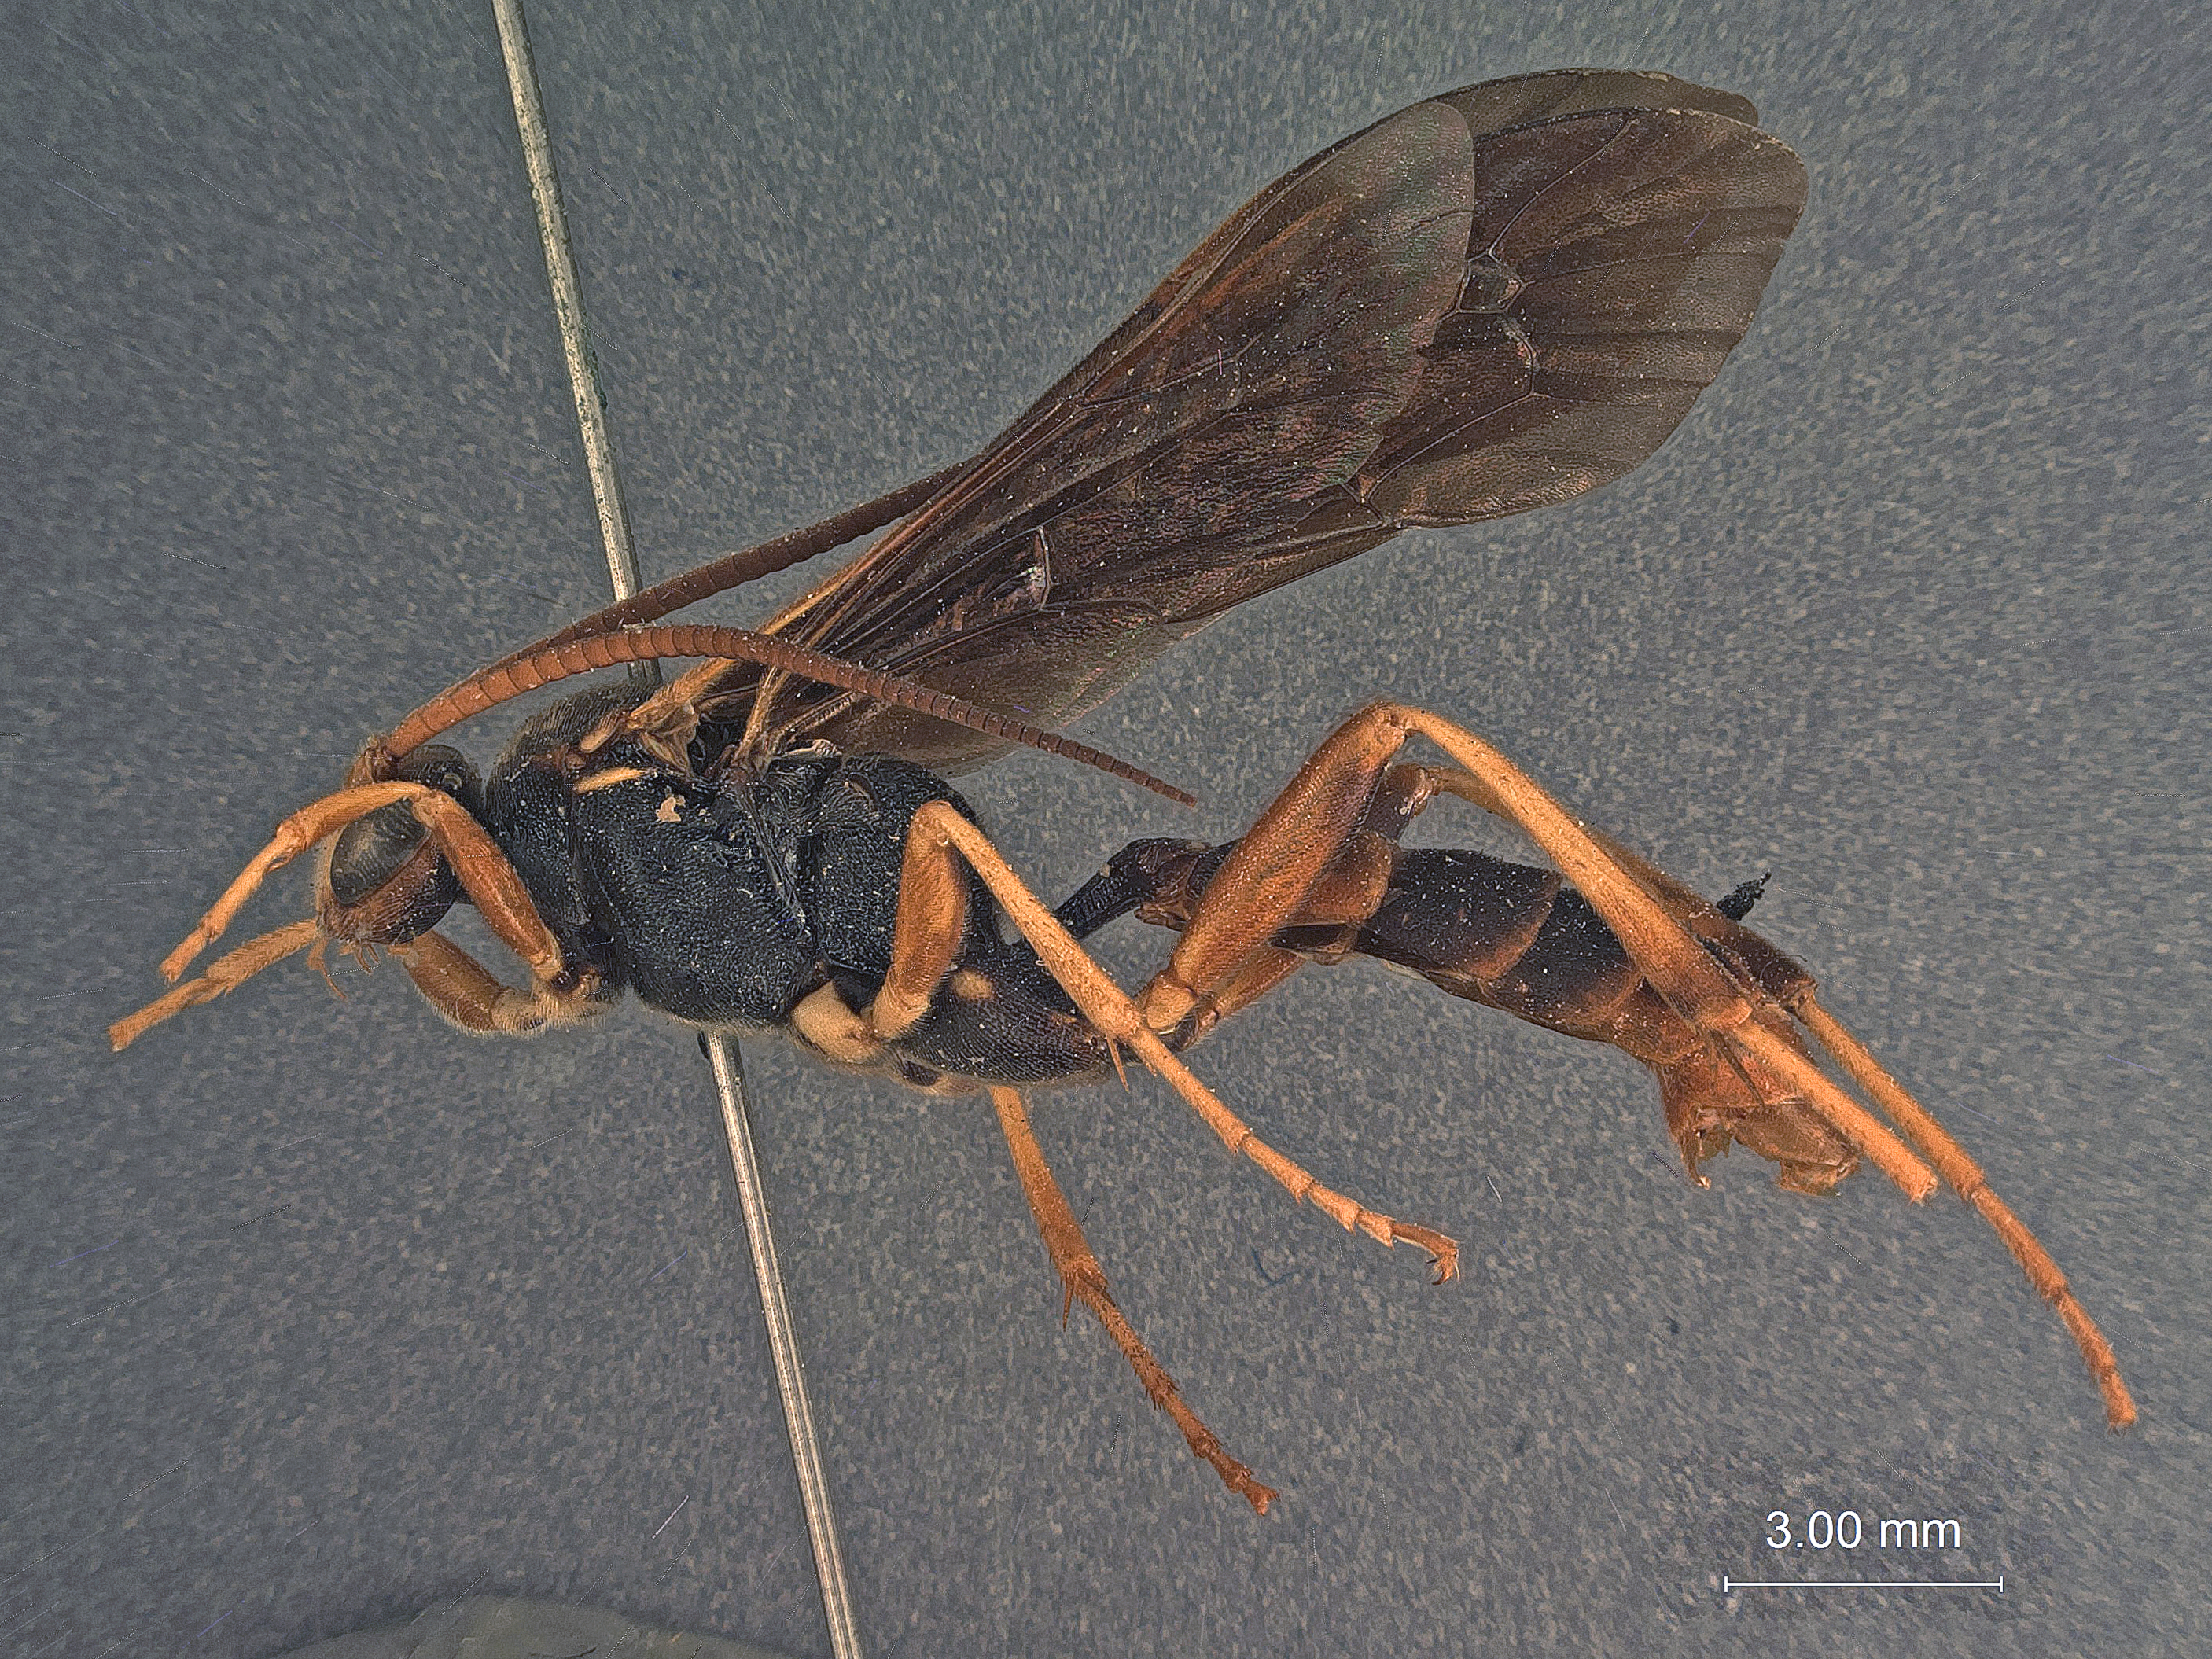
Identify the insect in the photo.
Ichneumon fulvopictus
